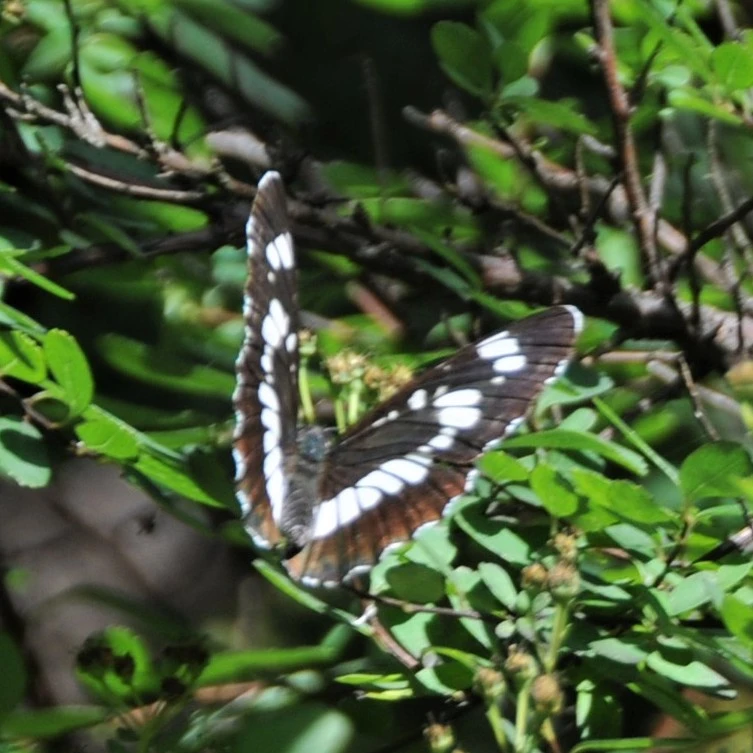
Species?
Neptis rivularis
